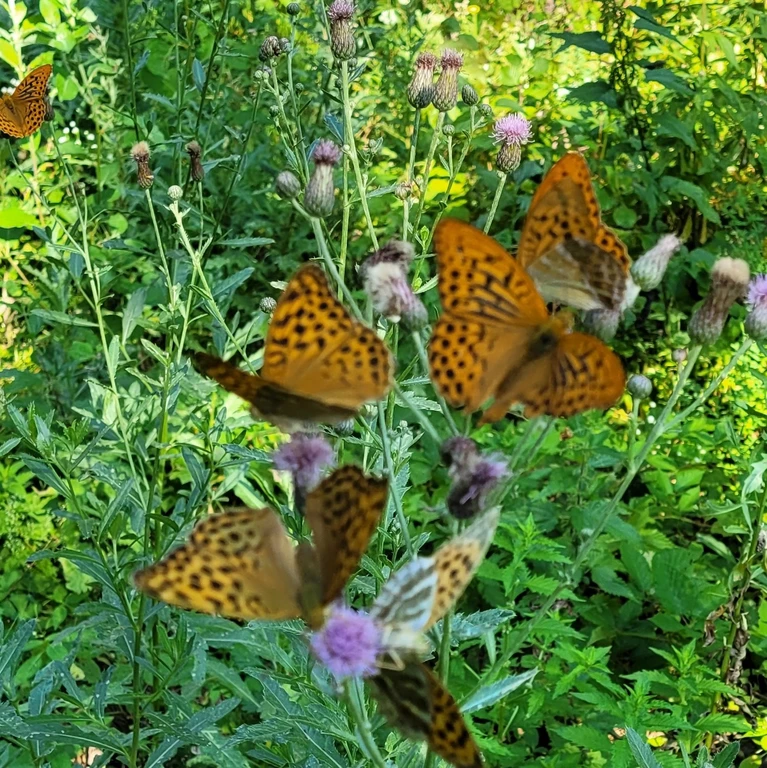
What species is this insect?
Argynnis paphia
